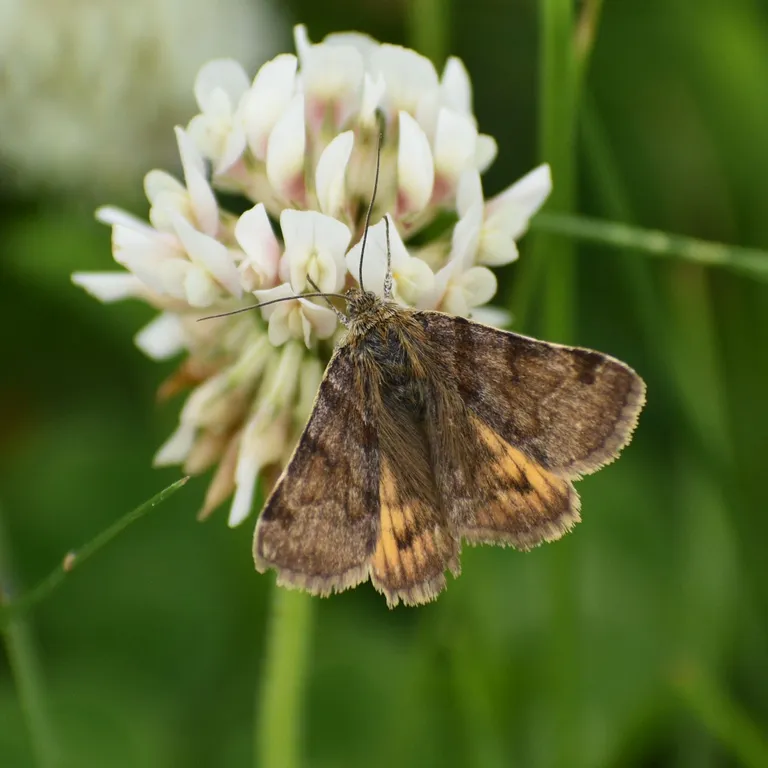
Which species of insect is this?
Euclidia glyphica
